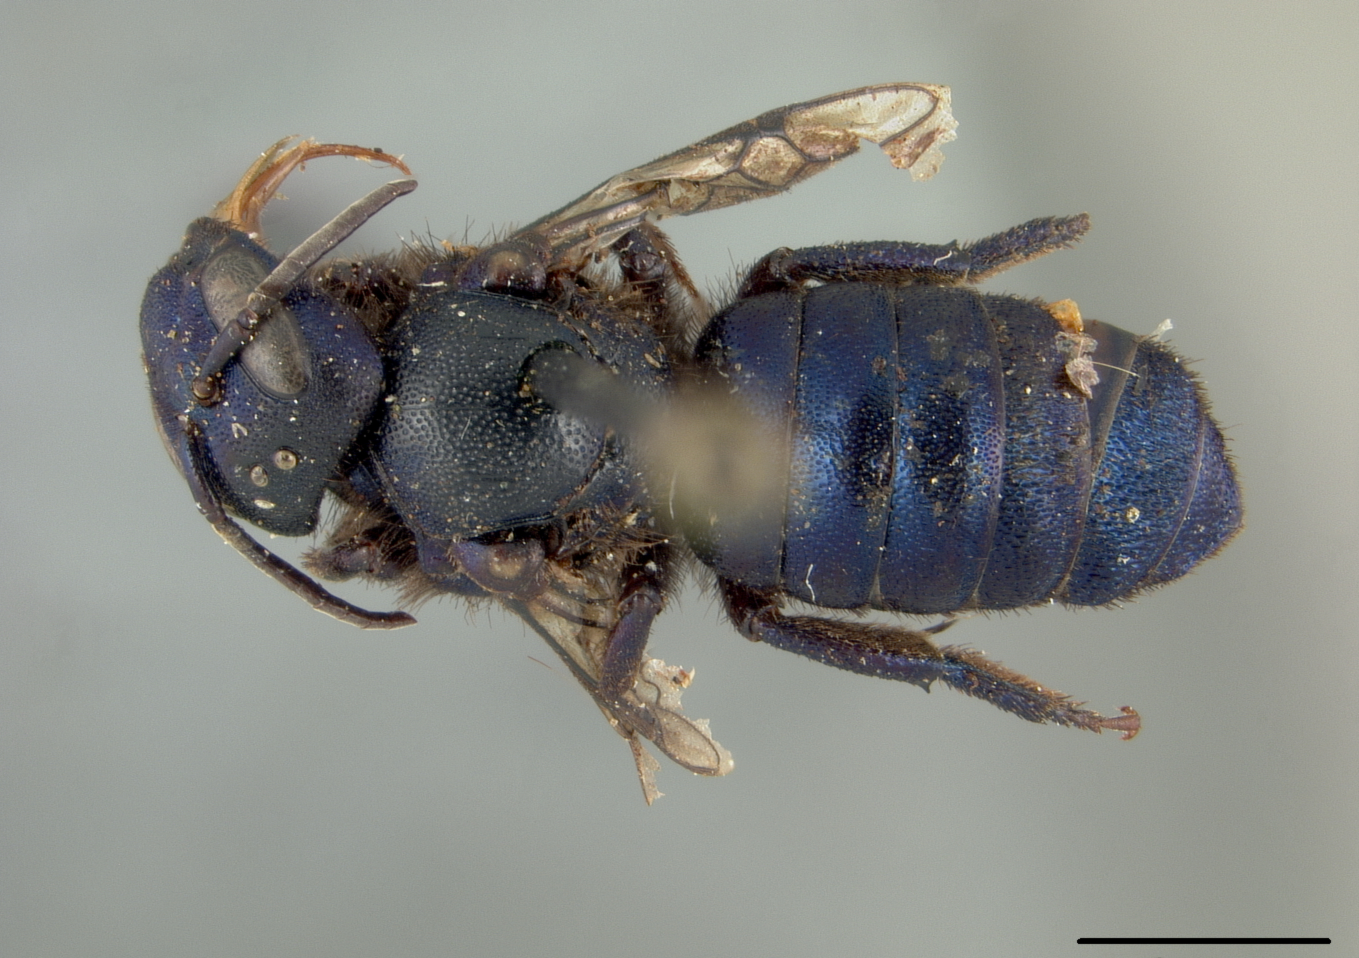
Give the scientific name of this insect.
Stelis carnifex
